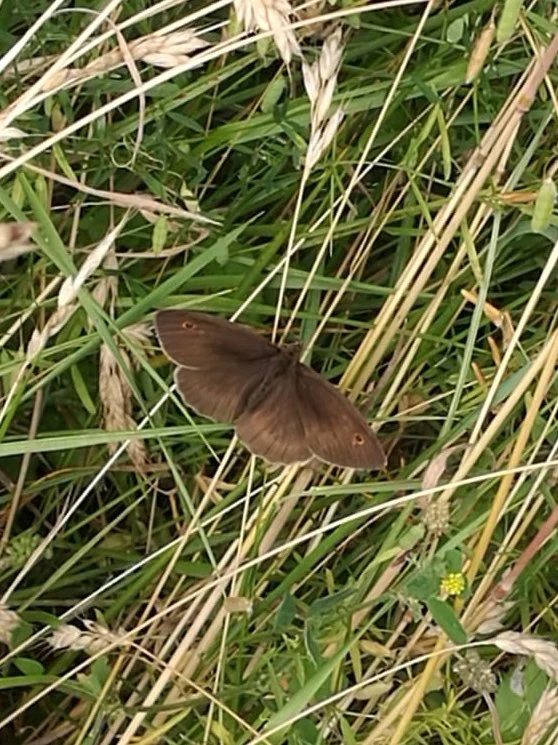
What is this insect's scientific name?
Maniola jurtina
